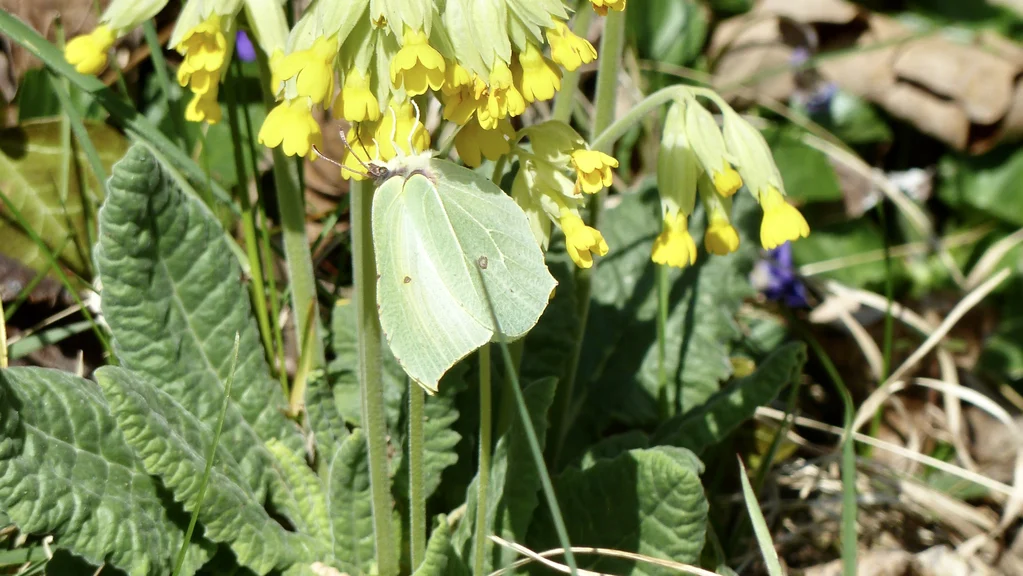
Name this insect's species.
Gonepteryx rhamni
